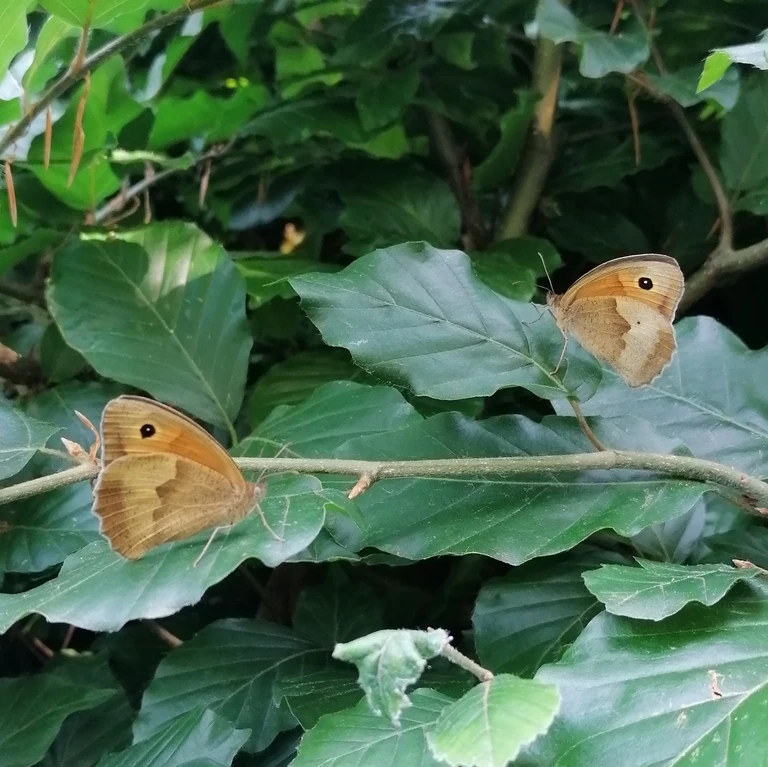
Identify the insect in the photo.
Maniola jurtina
